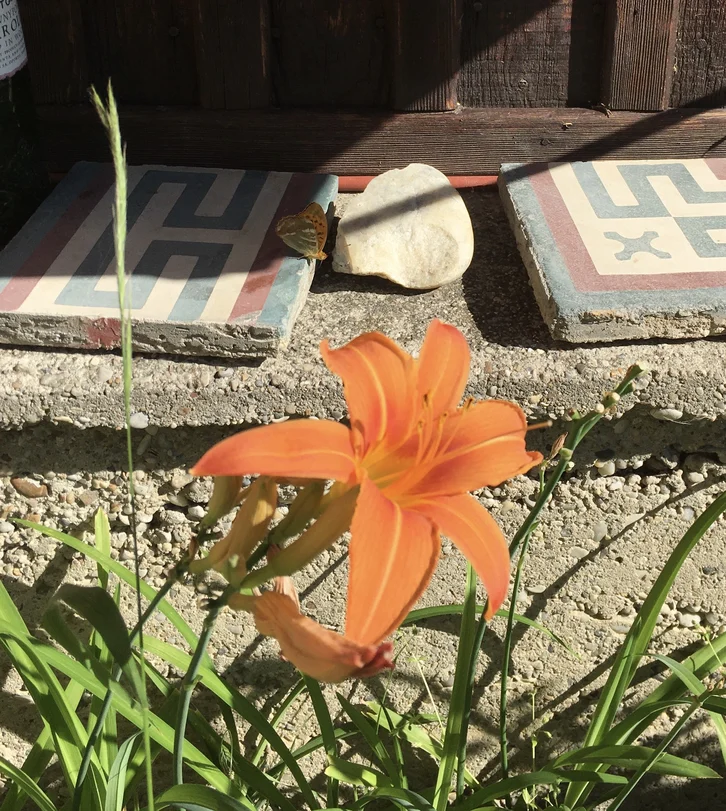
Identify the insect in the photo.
Argynnis paphia
